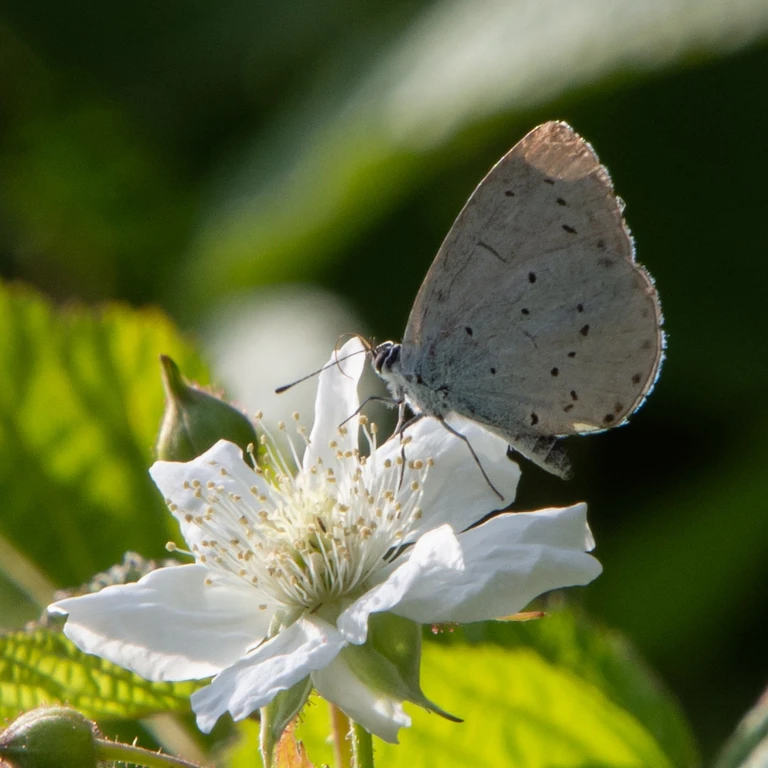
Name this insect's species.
Celastrina argiolus
